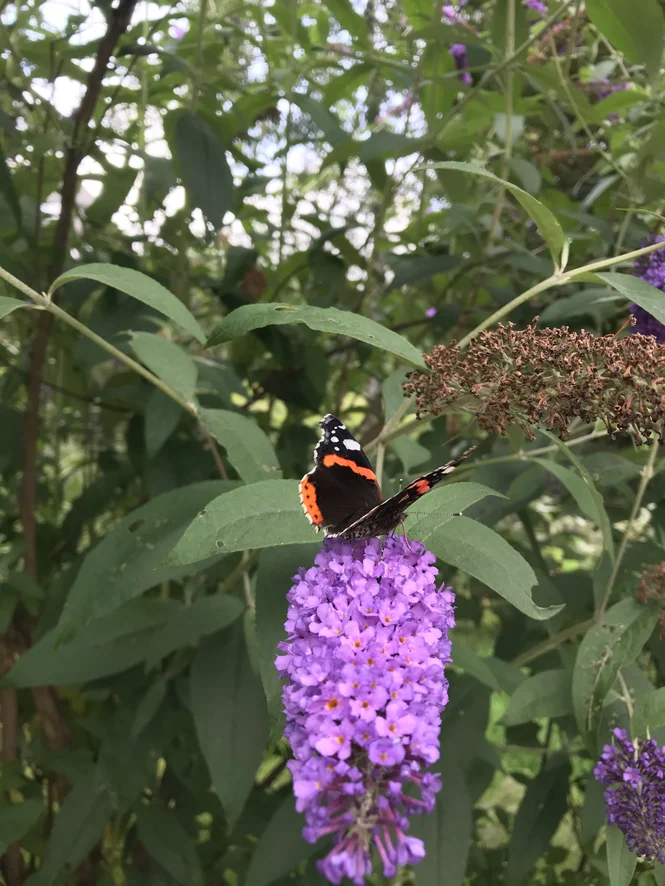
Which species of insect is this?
Vanessa atalanta
